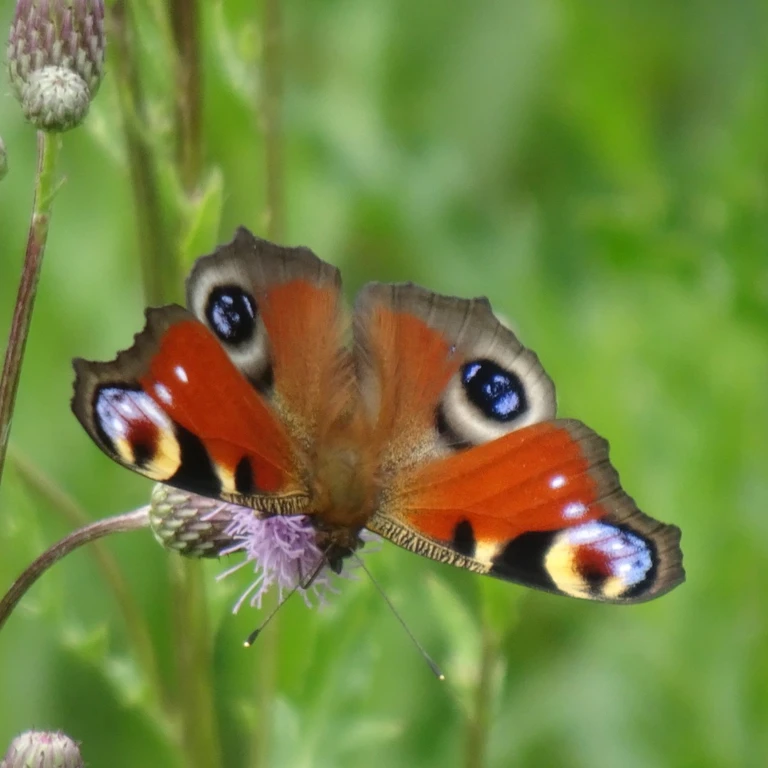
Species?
Aglais io
